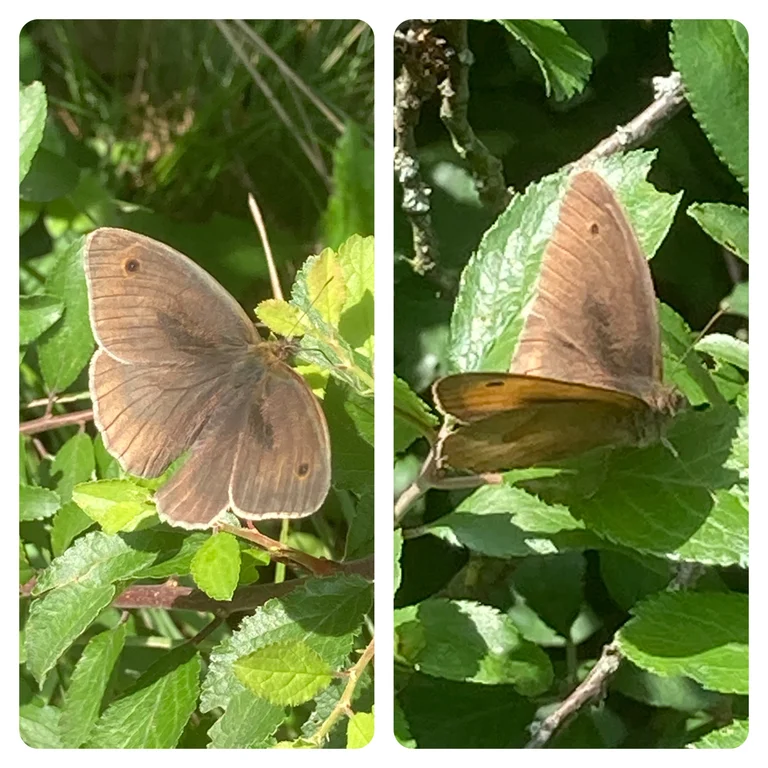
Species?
Maniola jurtina
